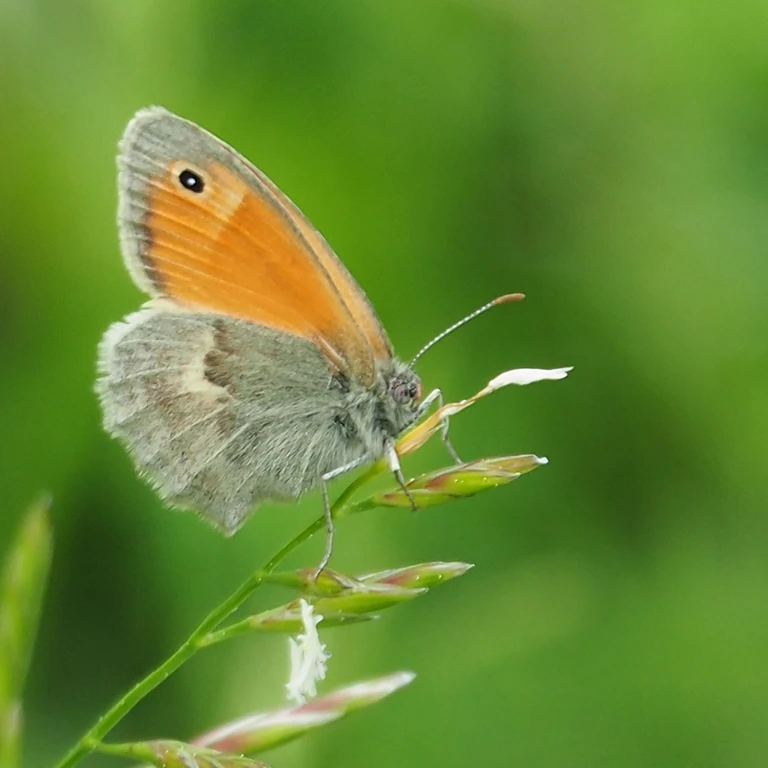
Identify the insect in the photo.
Coenonympha pamphilus
